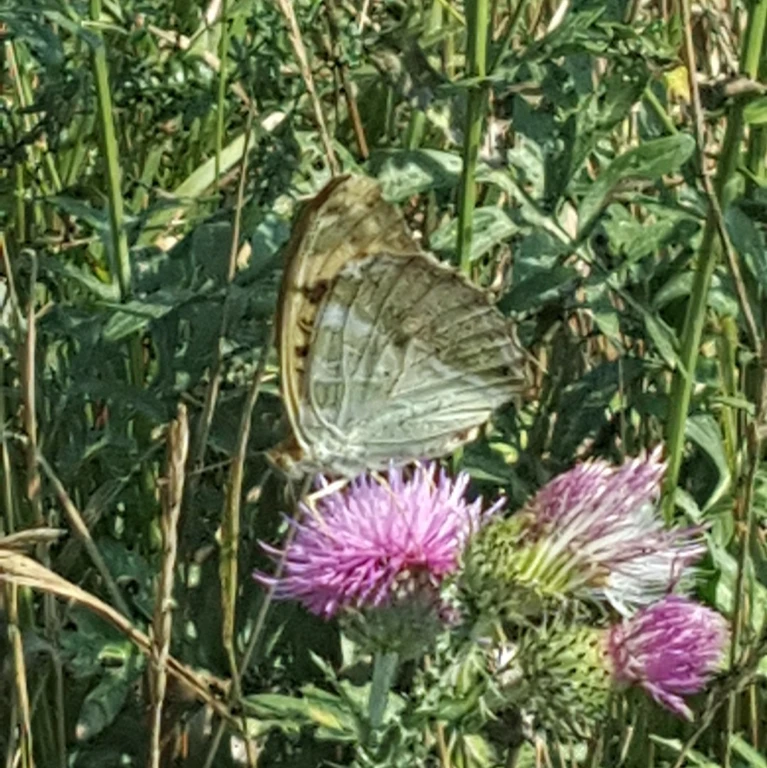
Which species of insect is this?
Argynnis paphia
